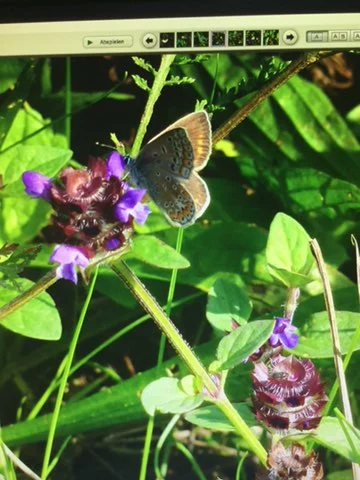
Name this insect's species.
Polyommatus icarus
